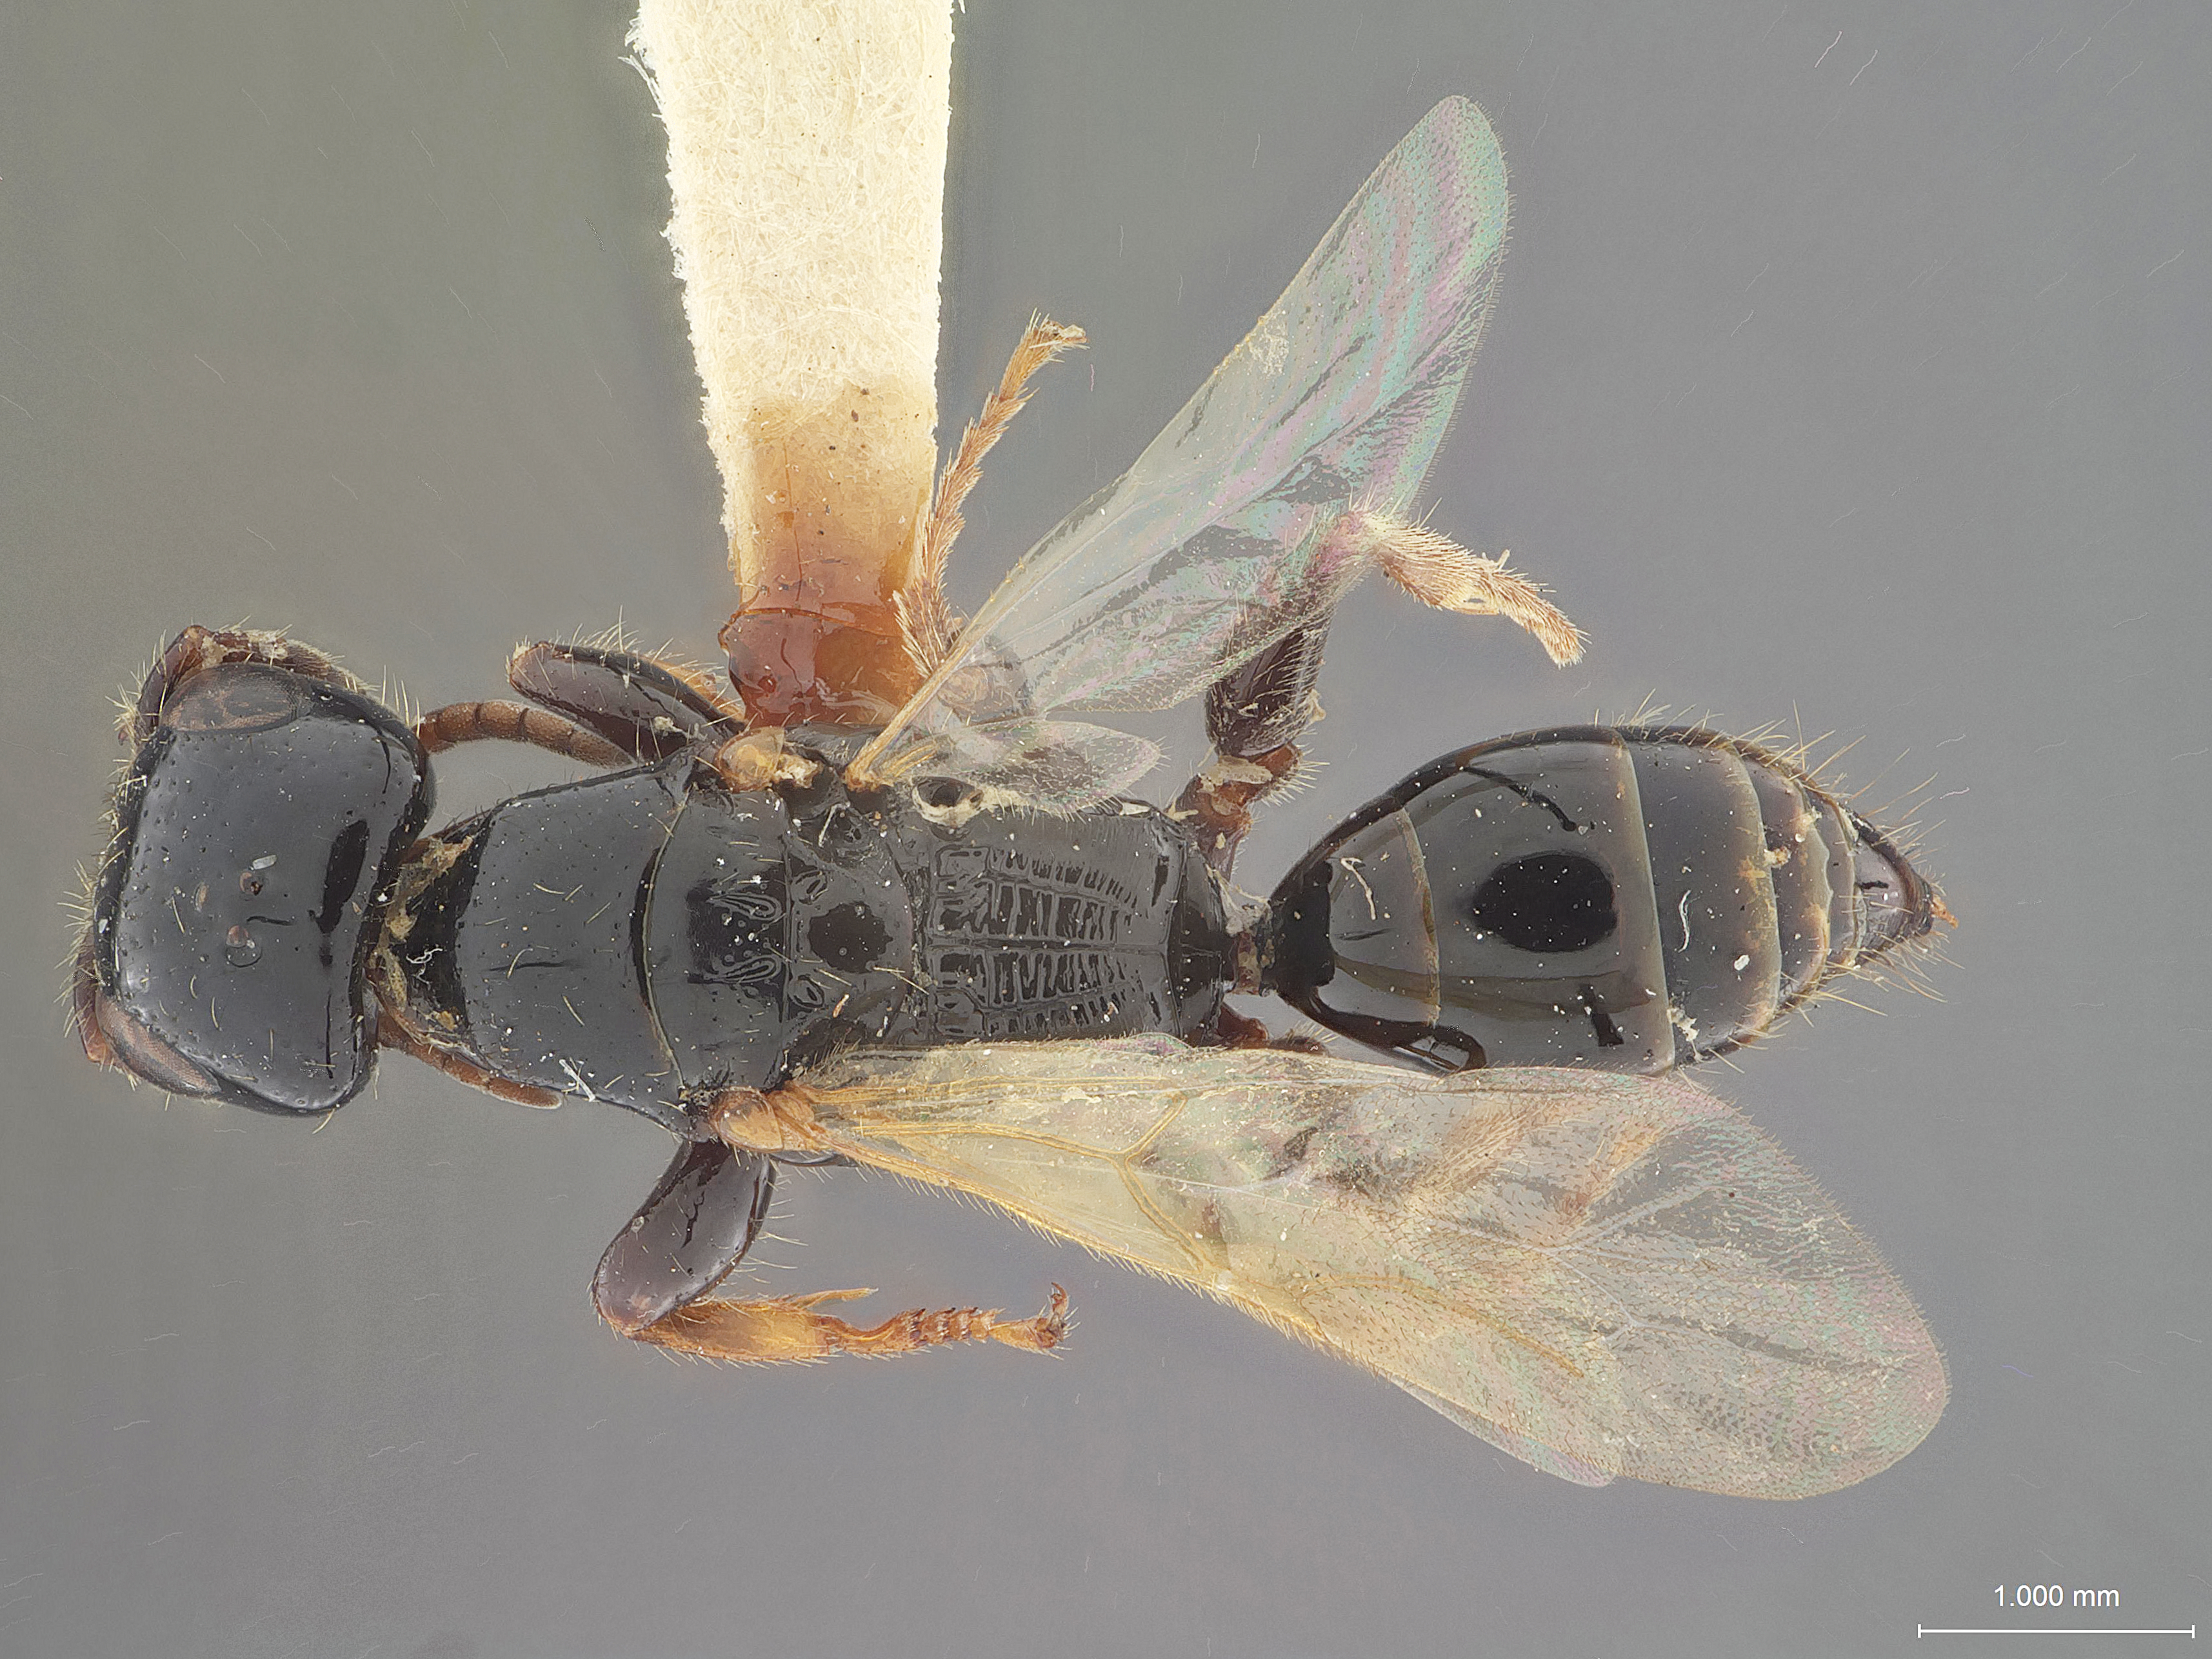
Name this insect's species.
Chlorepyris similis
